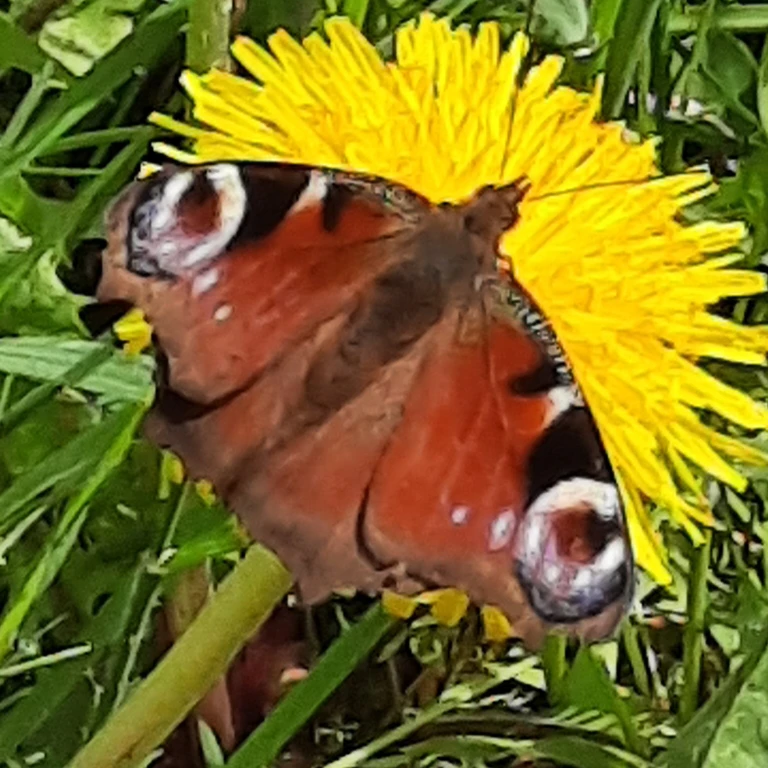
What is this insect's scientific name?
Aglais io
